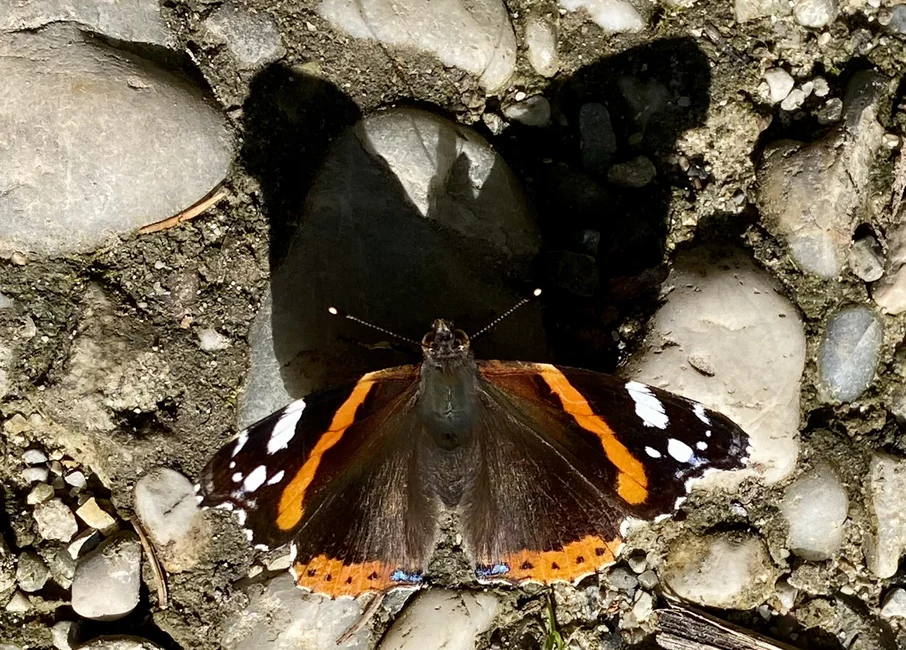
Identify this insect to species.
Vanessa atalanta
